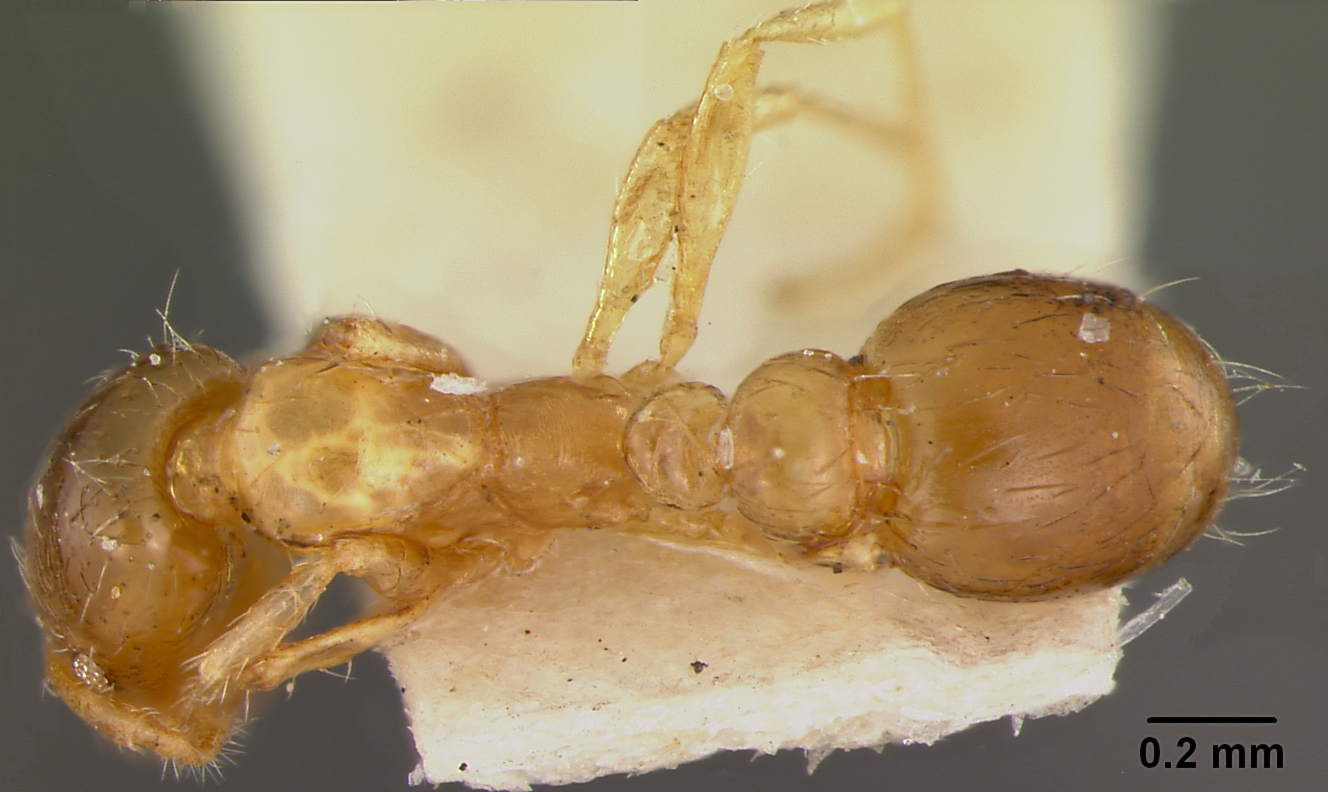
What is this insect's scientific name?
Solenopsis globularis
